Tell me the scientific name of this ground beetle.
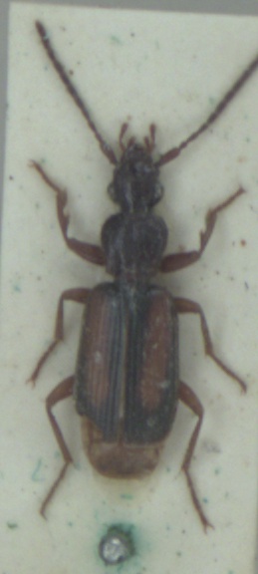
Polistichus connexus
